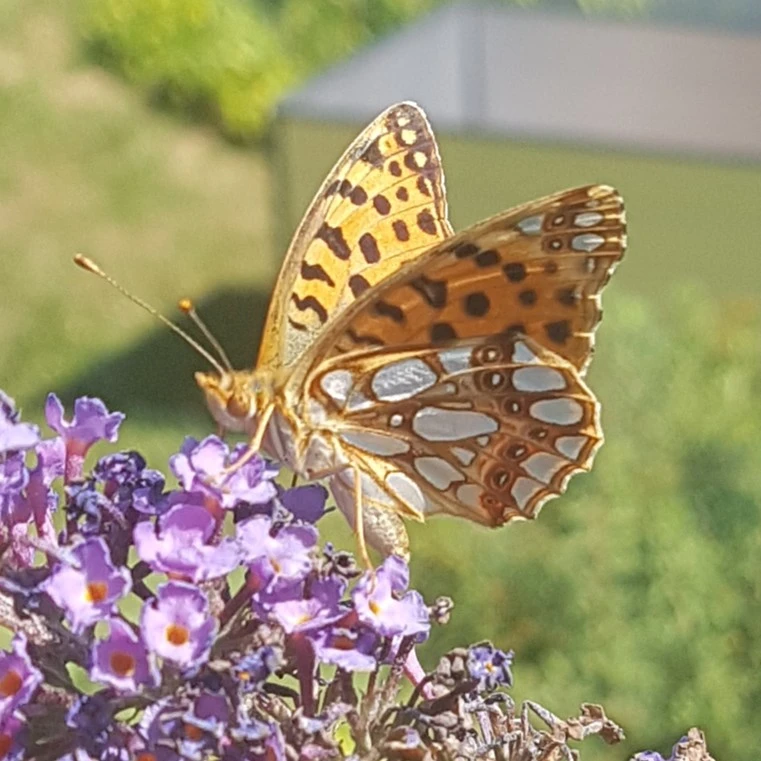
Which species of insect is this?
Issoria lathonia
